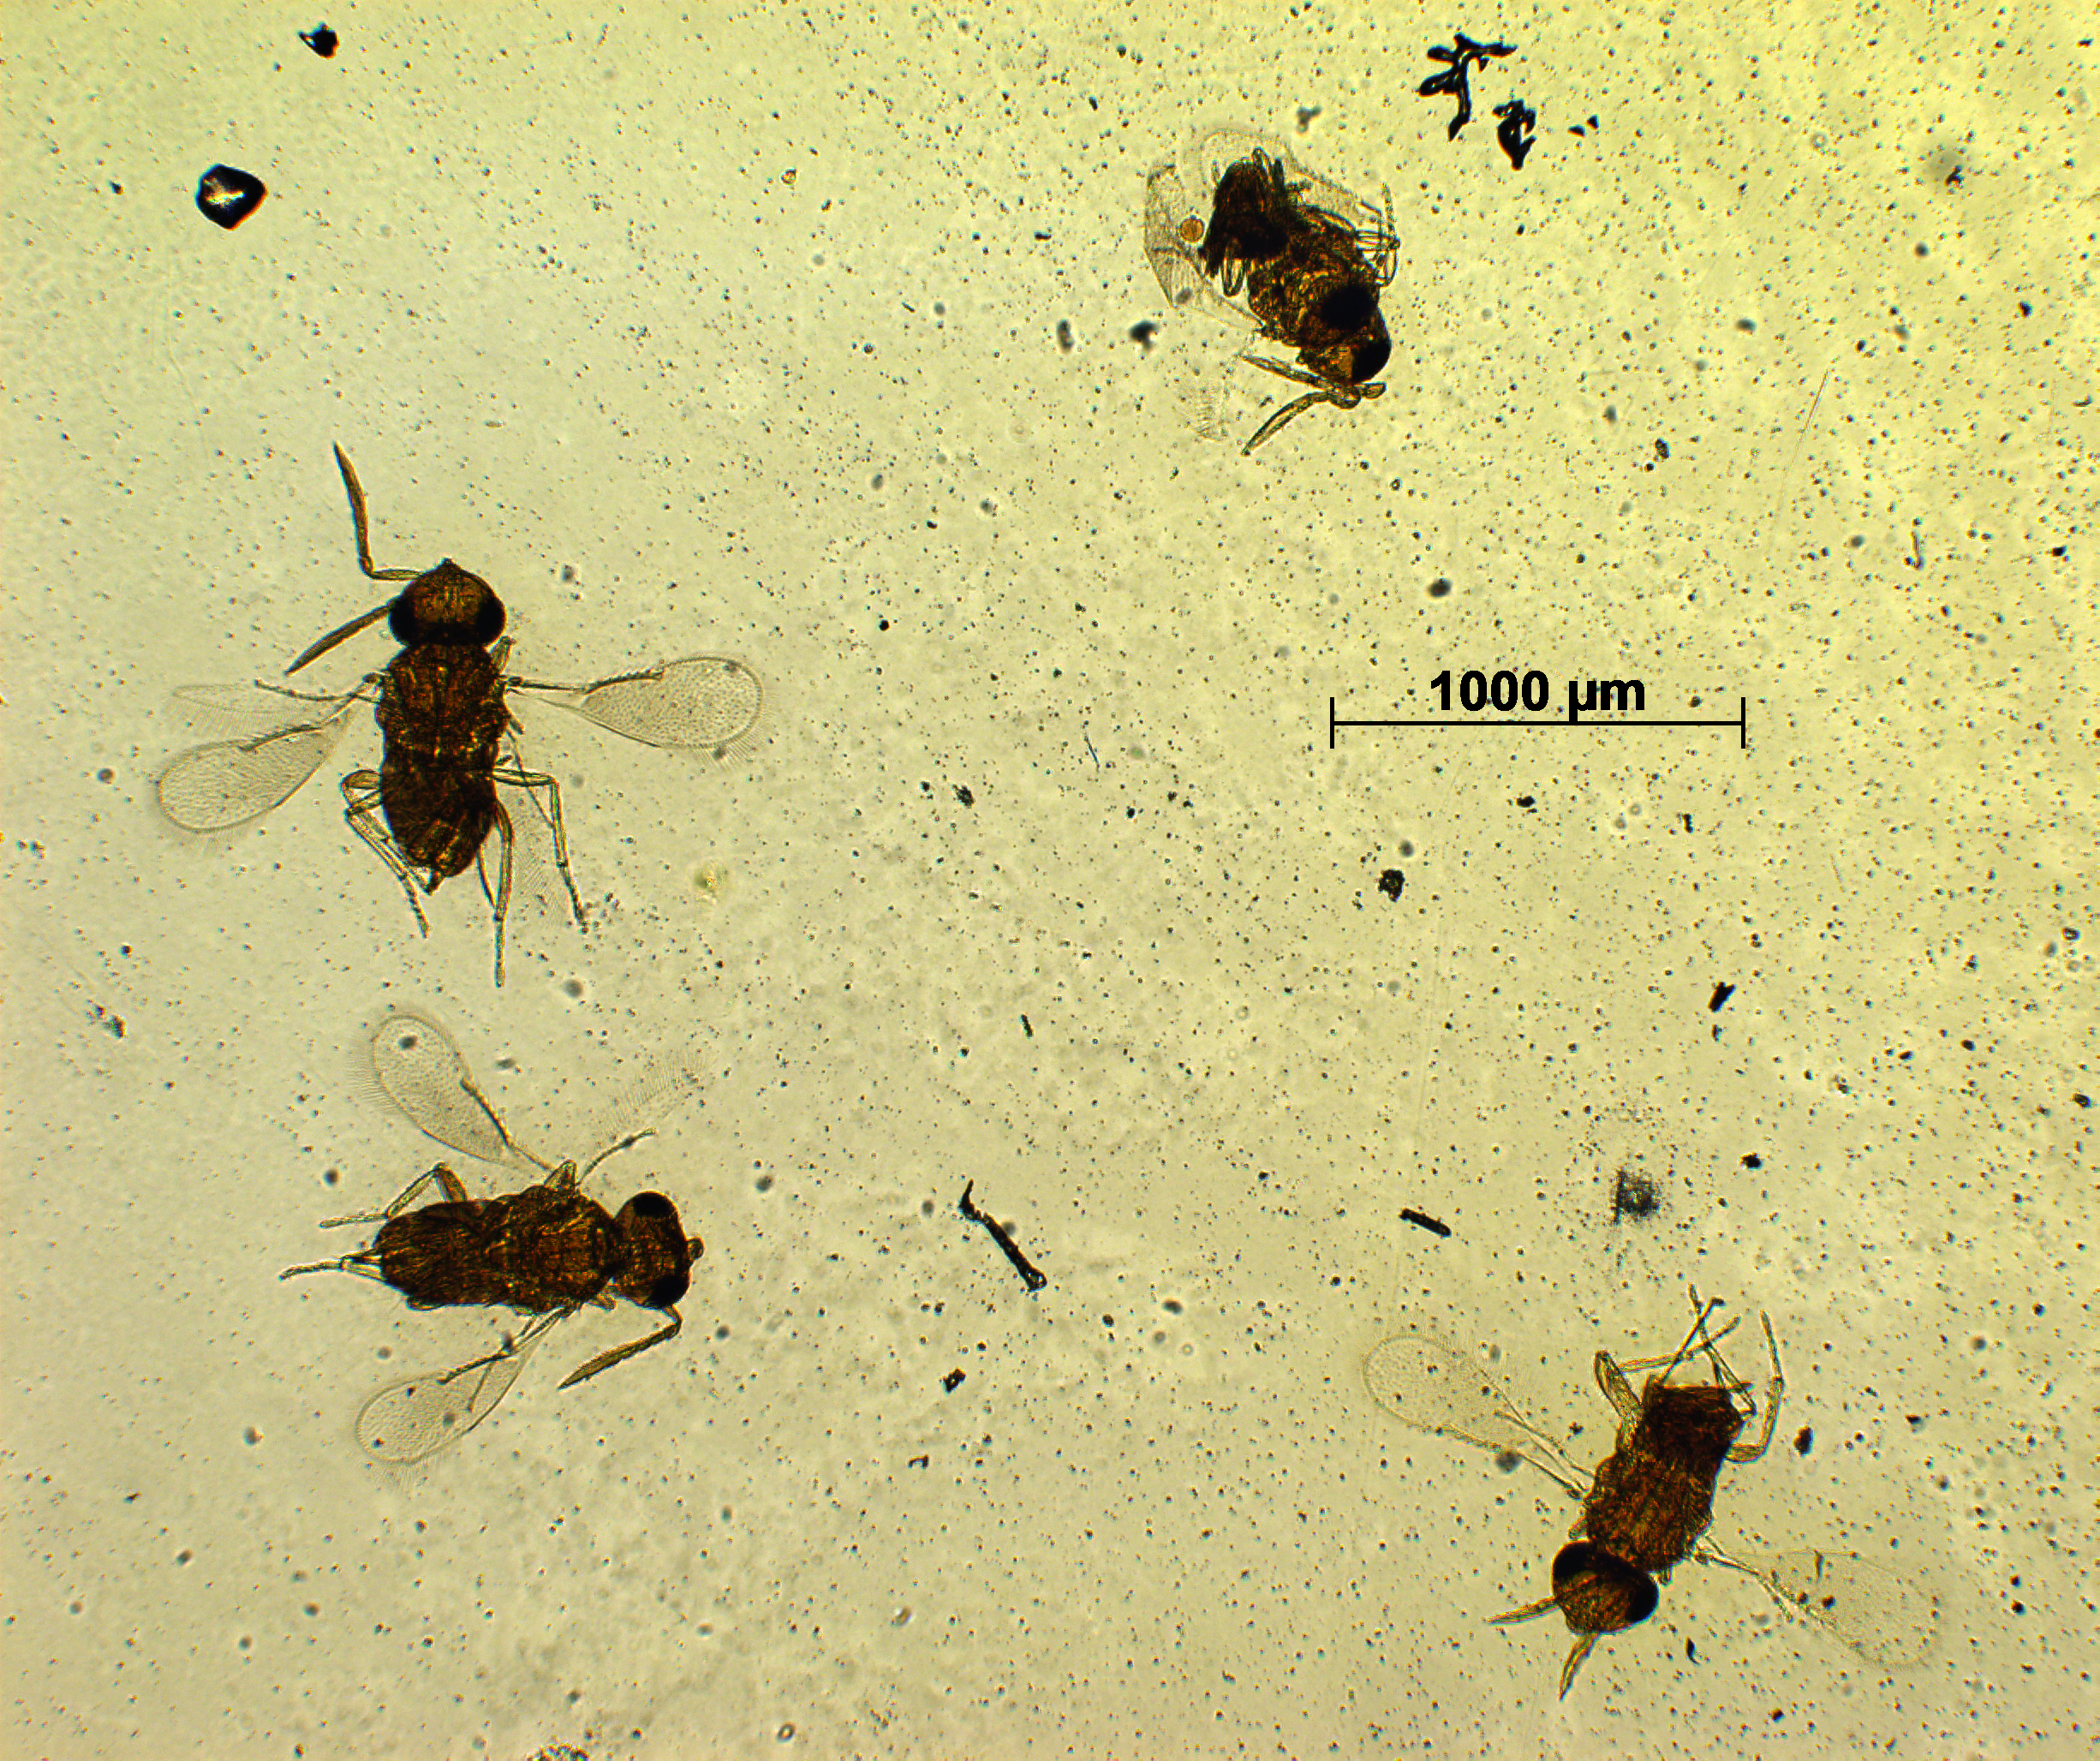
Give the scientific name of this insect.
Prospalta berlesei
